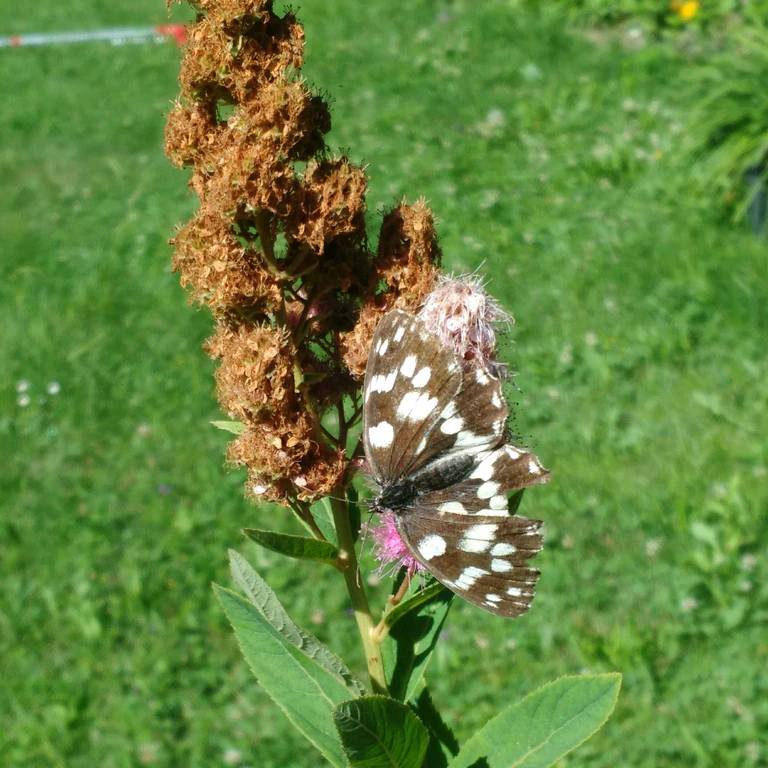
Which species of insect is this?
Melanargia galathea
